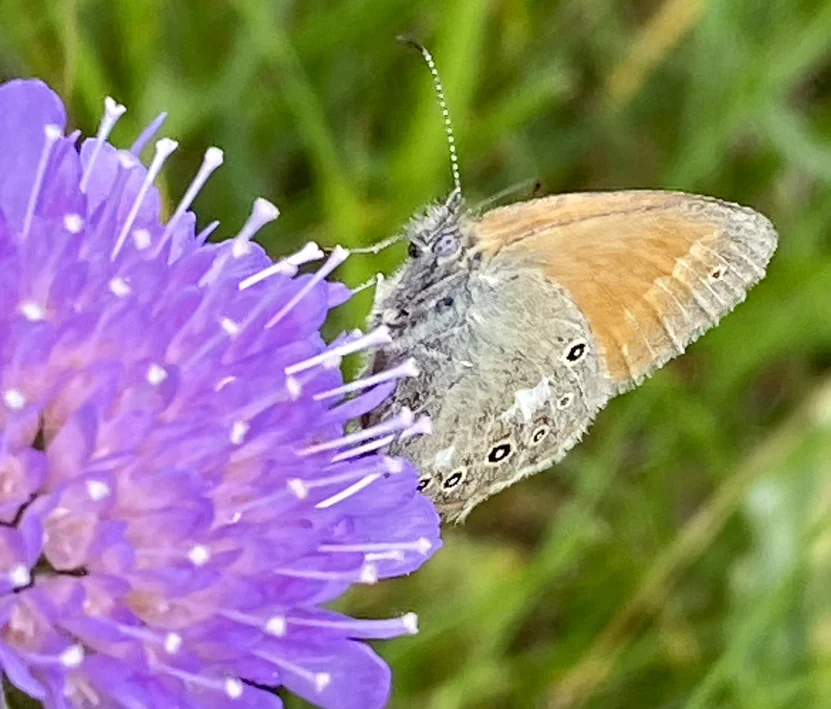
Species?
Coenonympha glycerion (also Coenonympha iphis)
